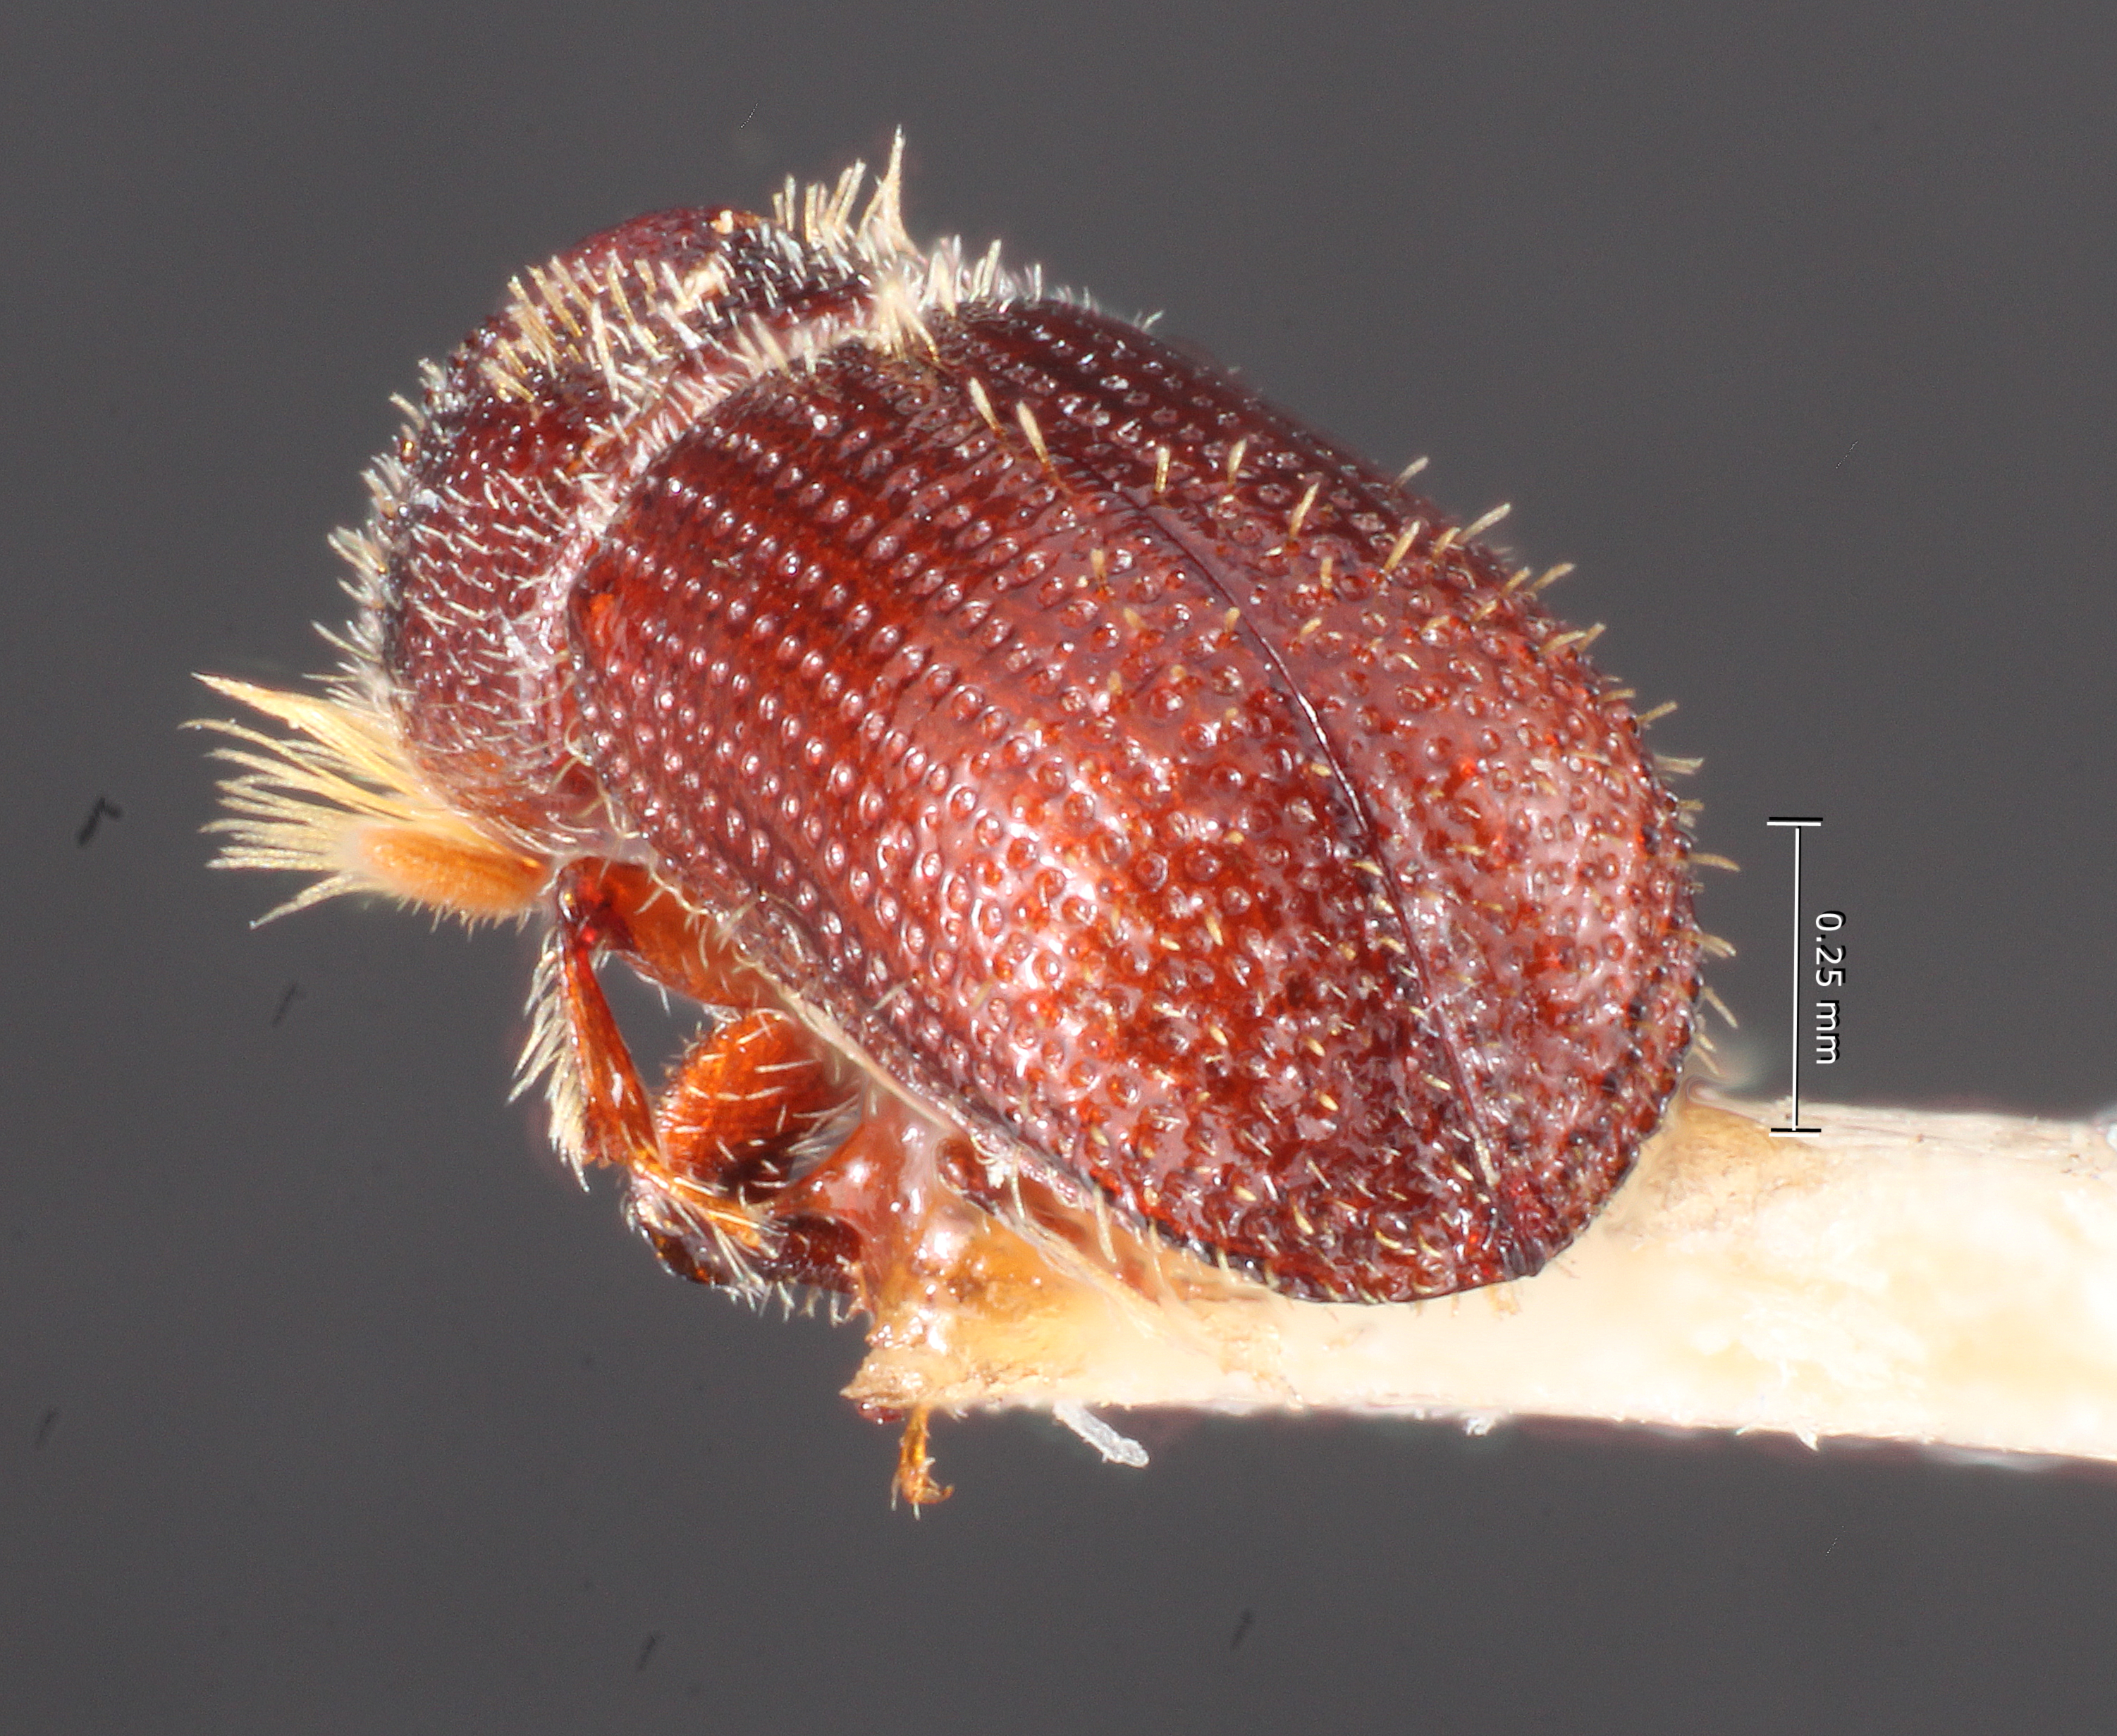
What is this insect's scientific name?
Micracis cubensis
